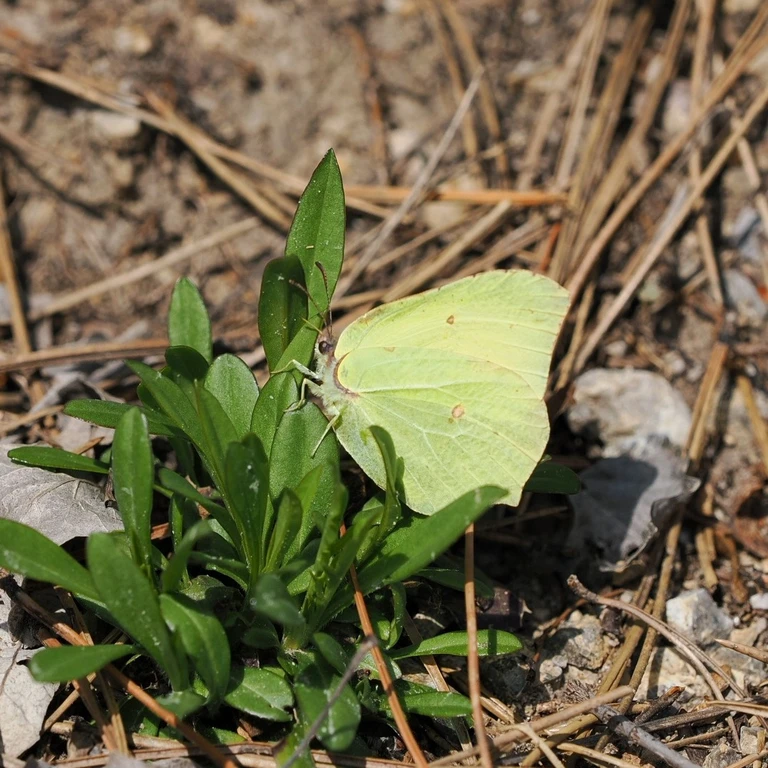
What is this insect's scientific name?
Gonepteryx rhamni
